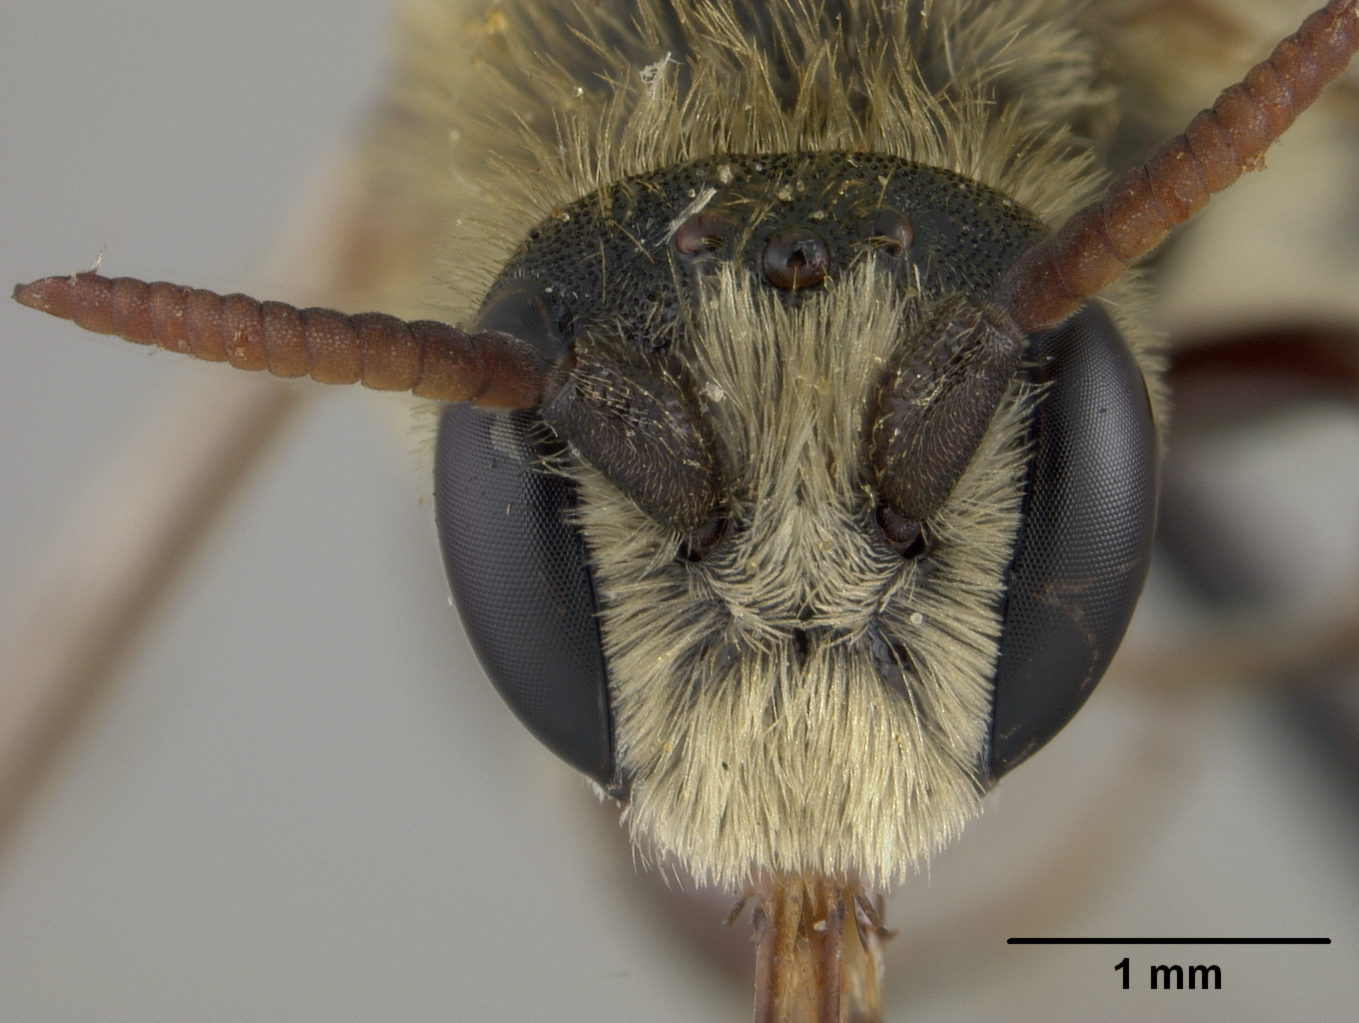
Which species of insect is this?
Alcidamea mucronata
